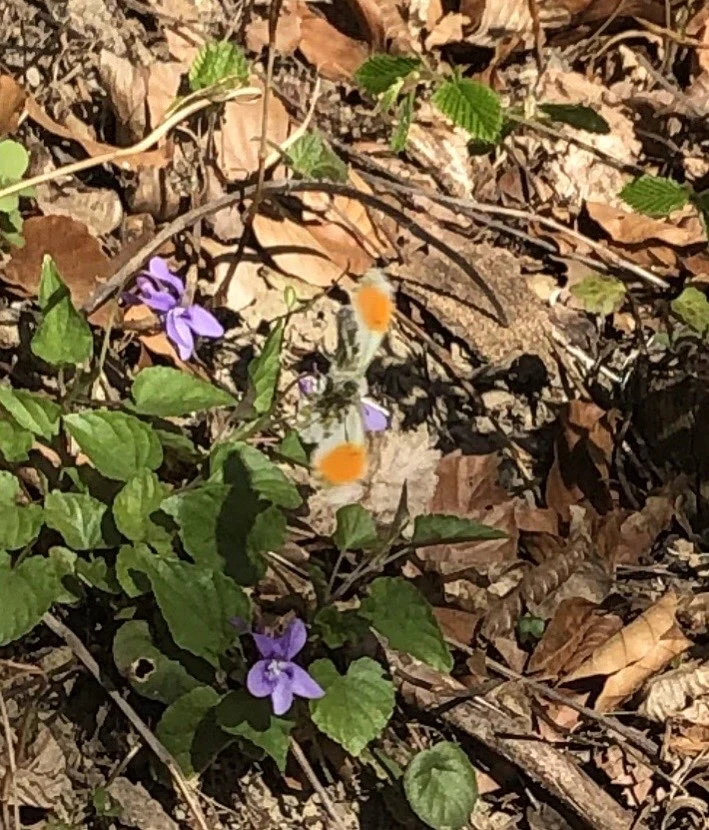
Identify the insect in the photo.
Anthocharis cardamines
